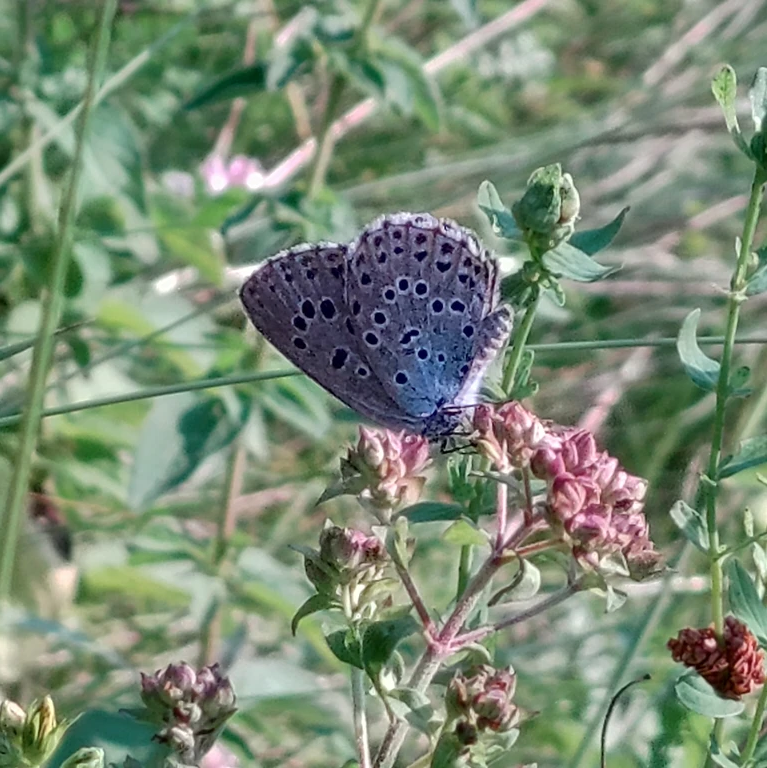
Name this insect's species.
Phengaris arion (also Maculinea arion)
